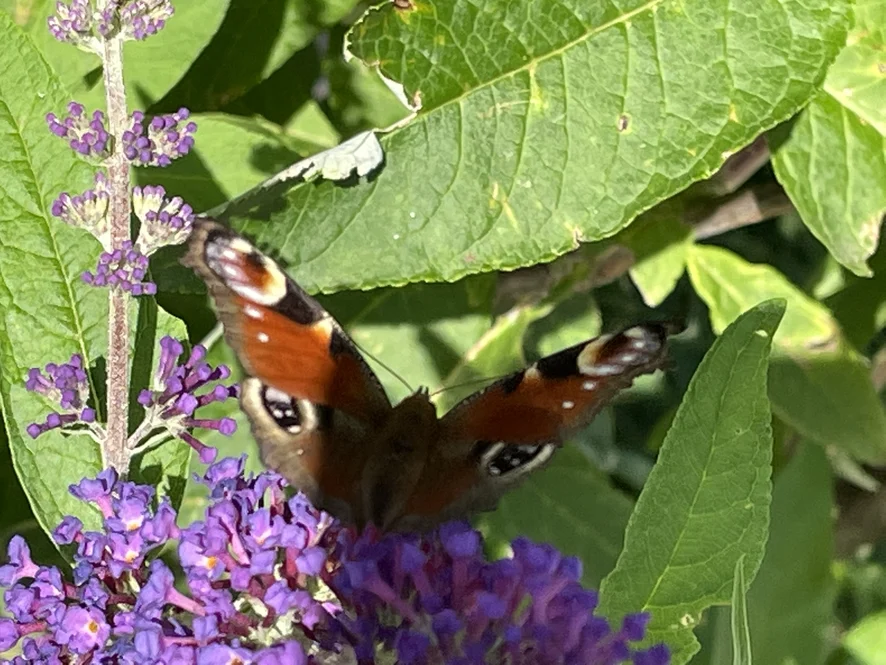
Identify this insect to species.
Aglais io
